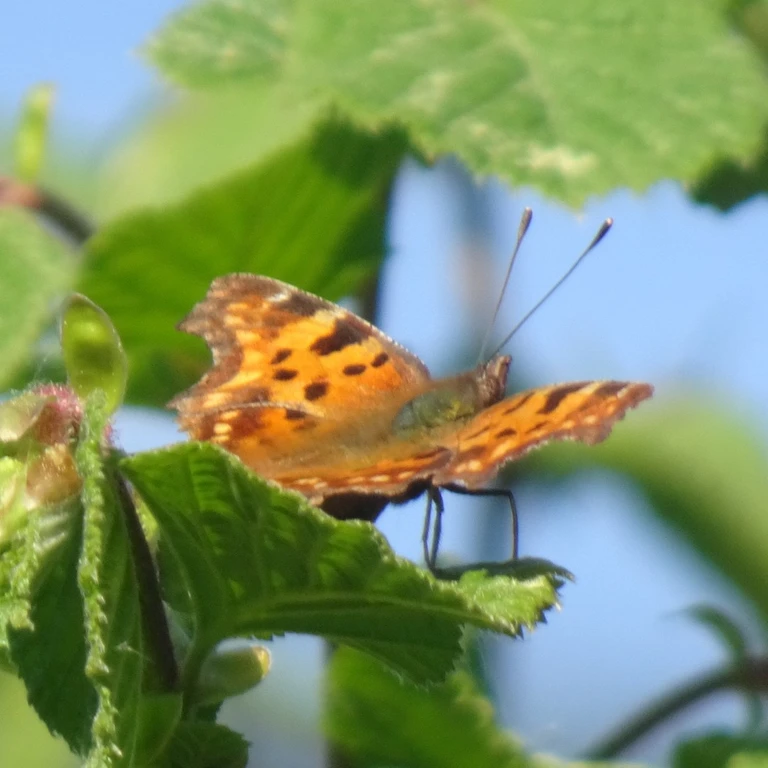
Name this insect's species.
Polygonia c-album
